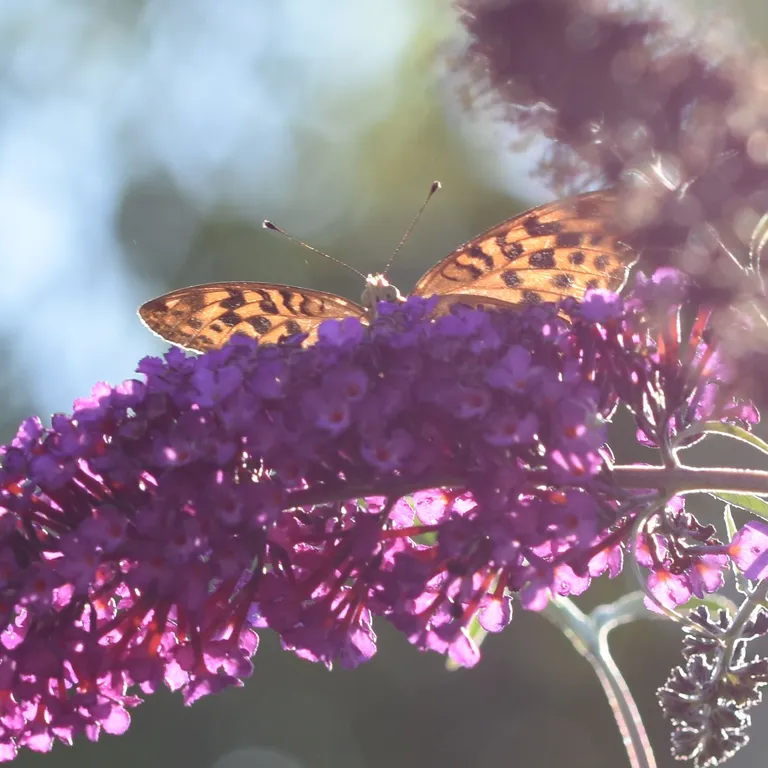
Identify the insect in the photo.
Argynnis paphia
